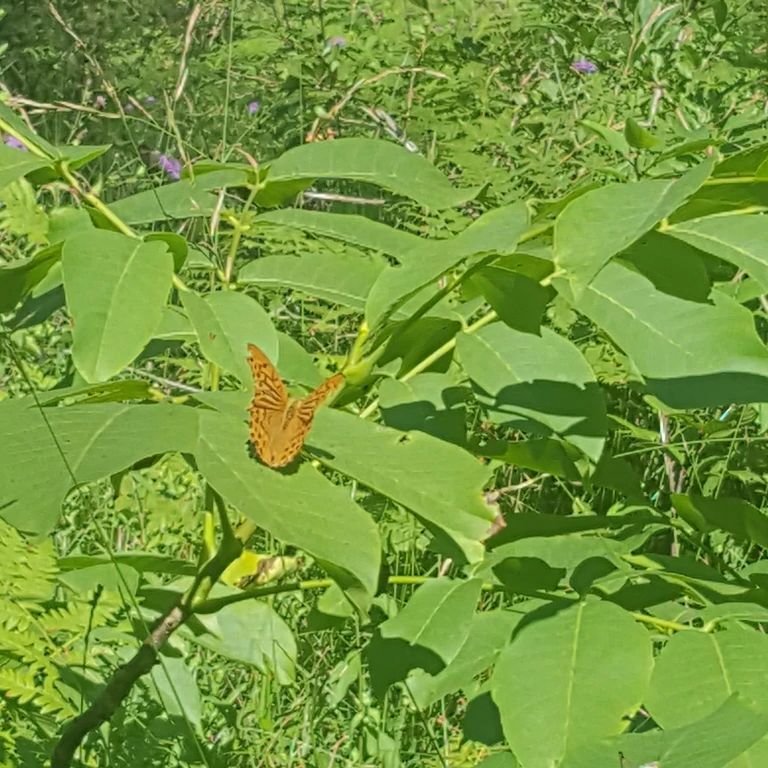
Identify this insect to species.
Argynnis paphia
